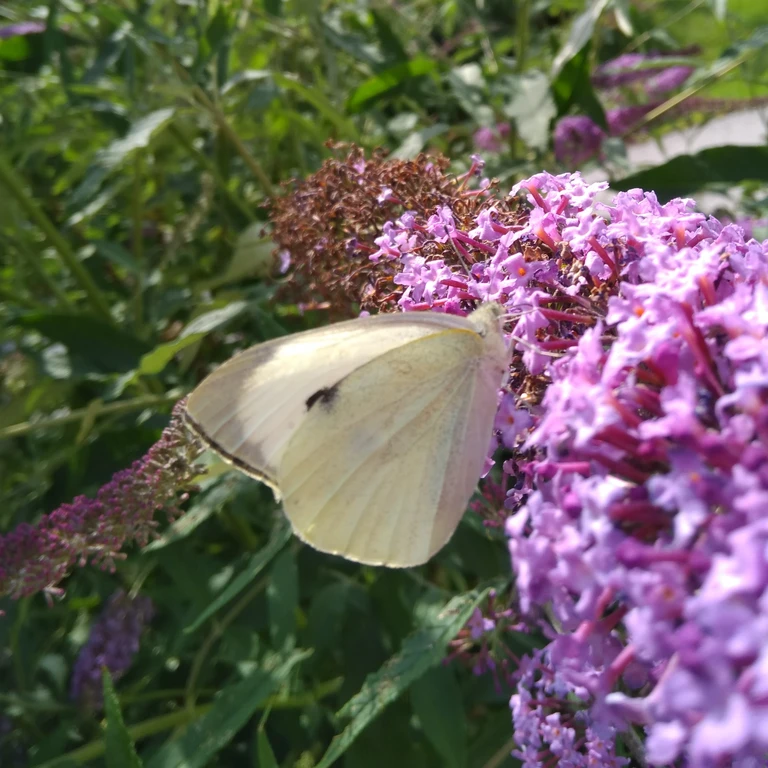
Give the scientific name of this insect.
Pieris brassicae
